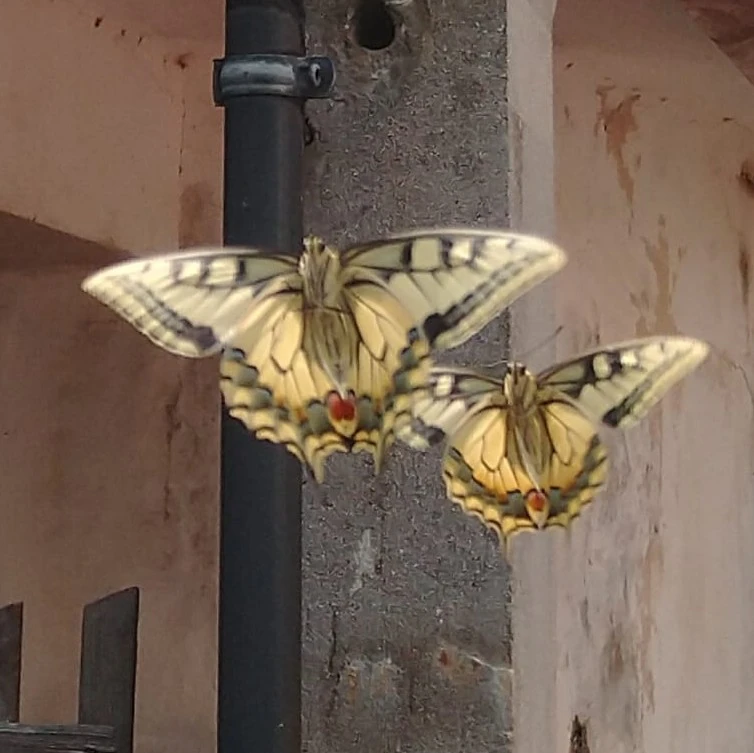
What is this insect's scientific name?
Papilio machaon
